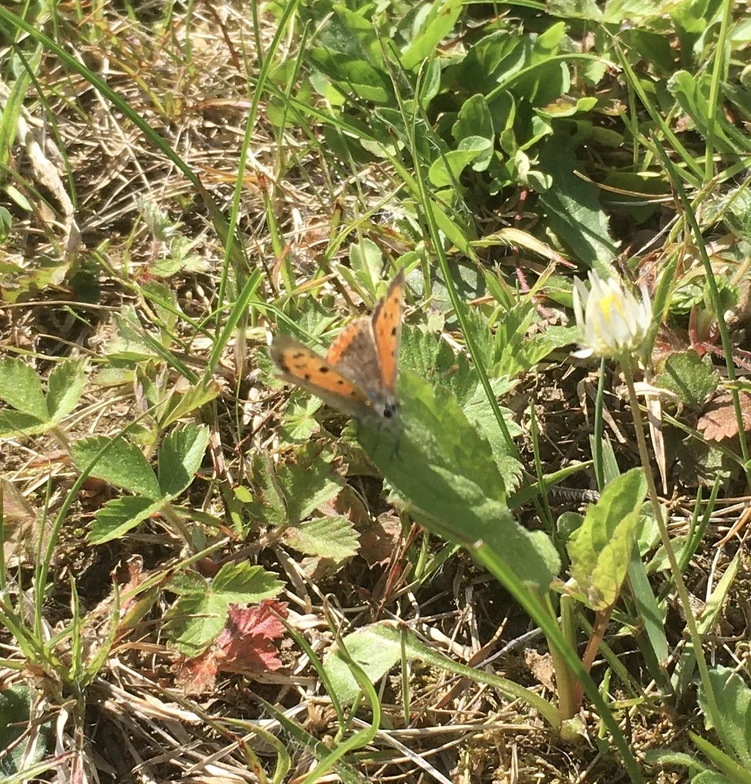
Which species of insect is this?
Lycaena phlaeas
